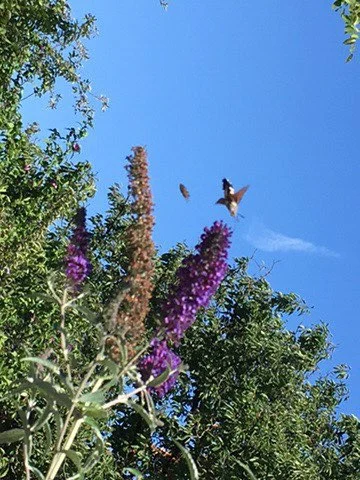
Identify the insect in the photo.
Macroglossum stellatarum
